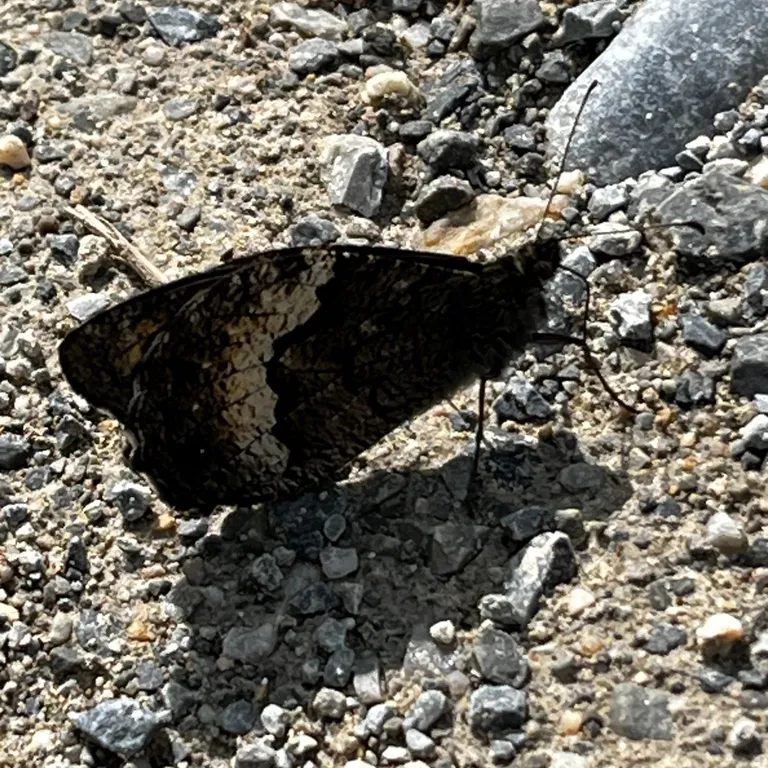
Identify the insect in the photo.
Hipparchia fagi
